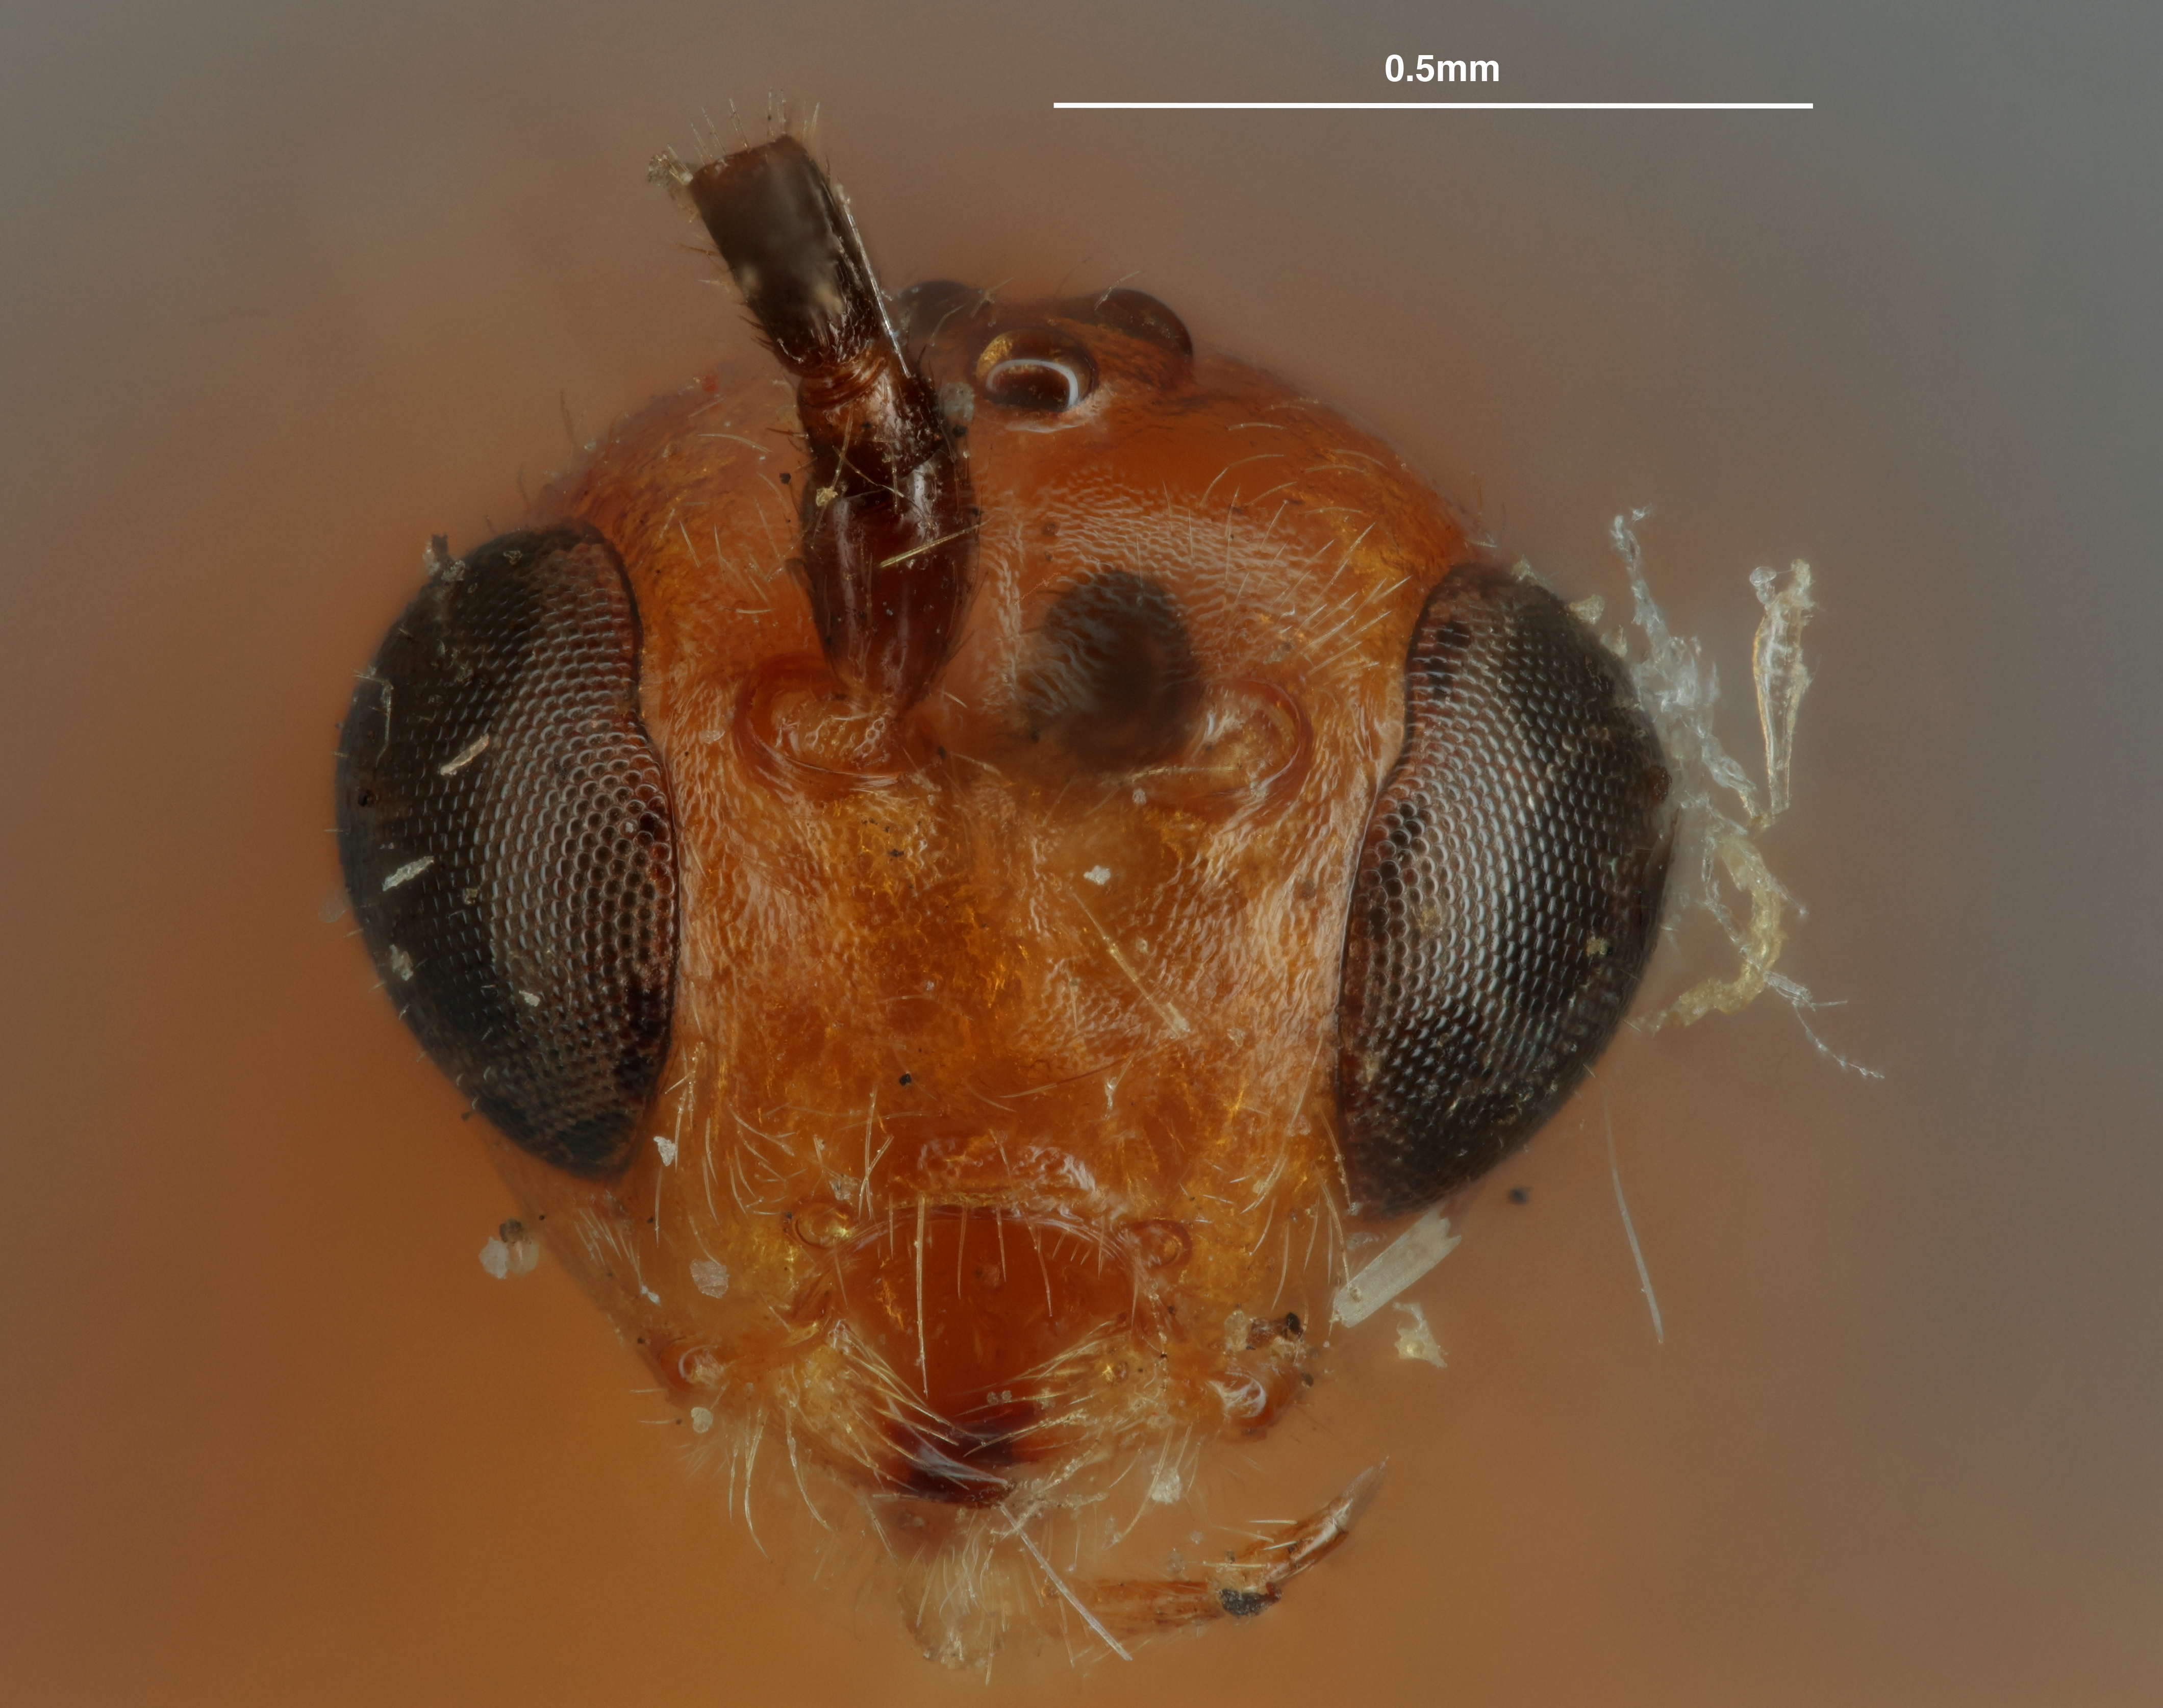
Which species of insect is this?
Microbracon cephi
